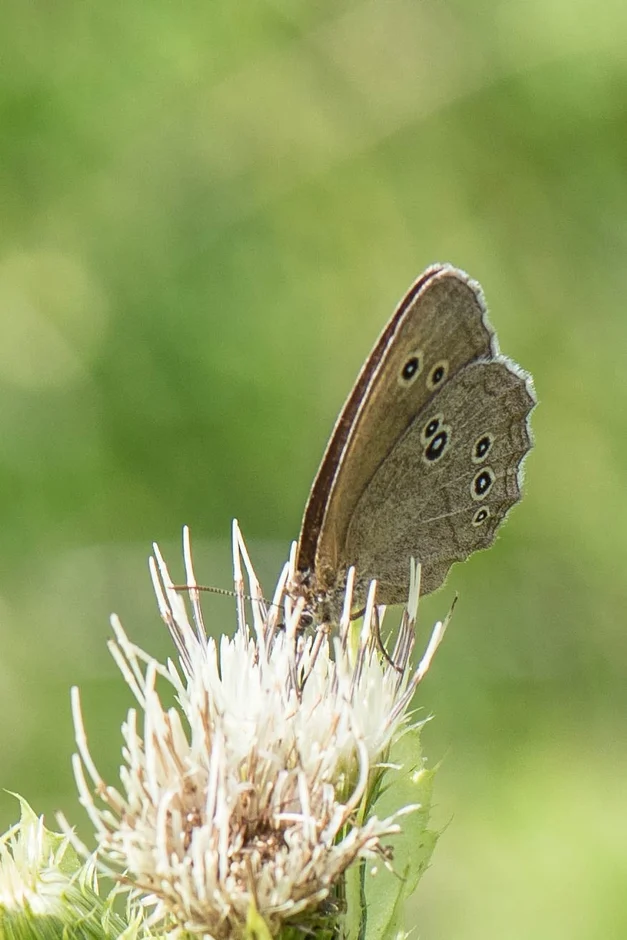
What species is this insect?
Aphantopus hyperantus
